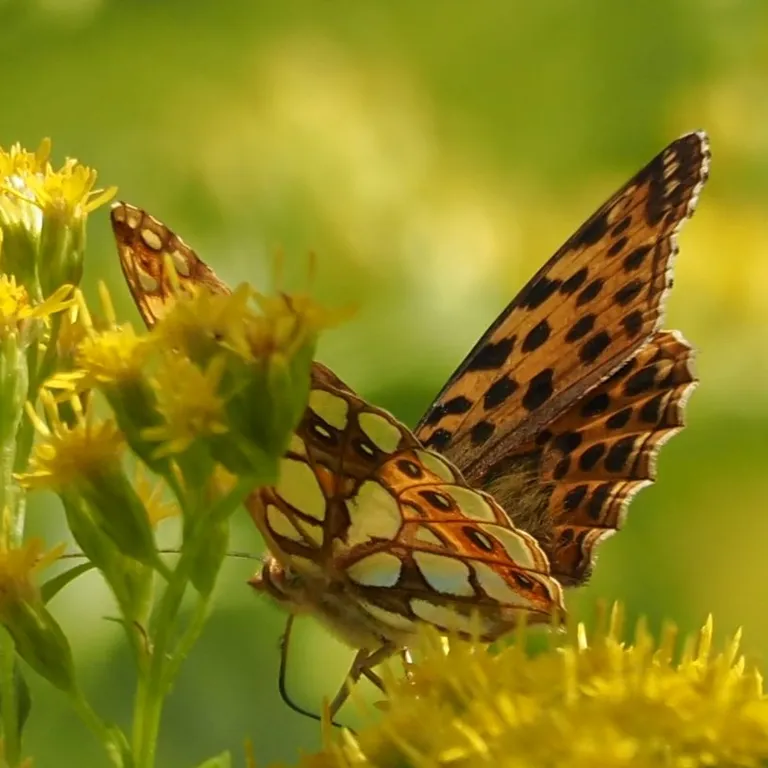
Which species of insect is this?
Issoria lathonia
